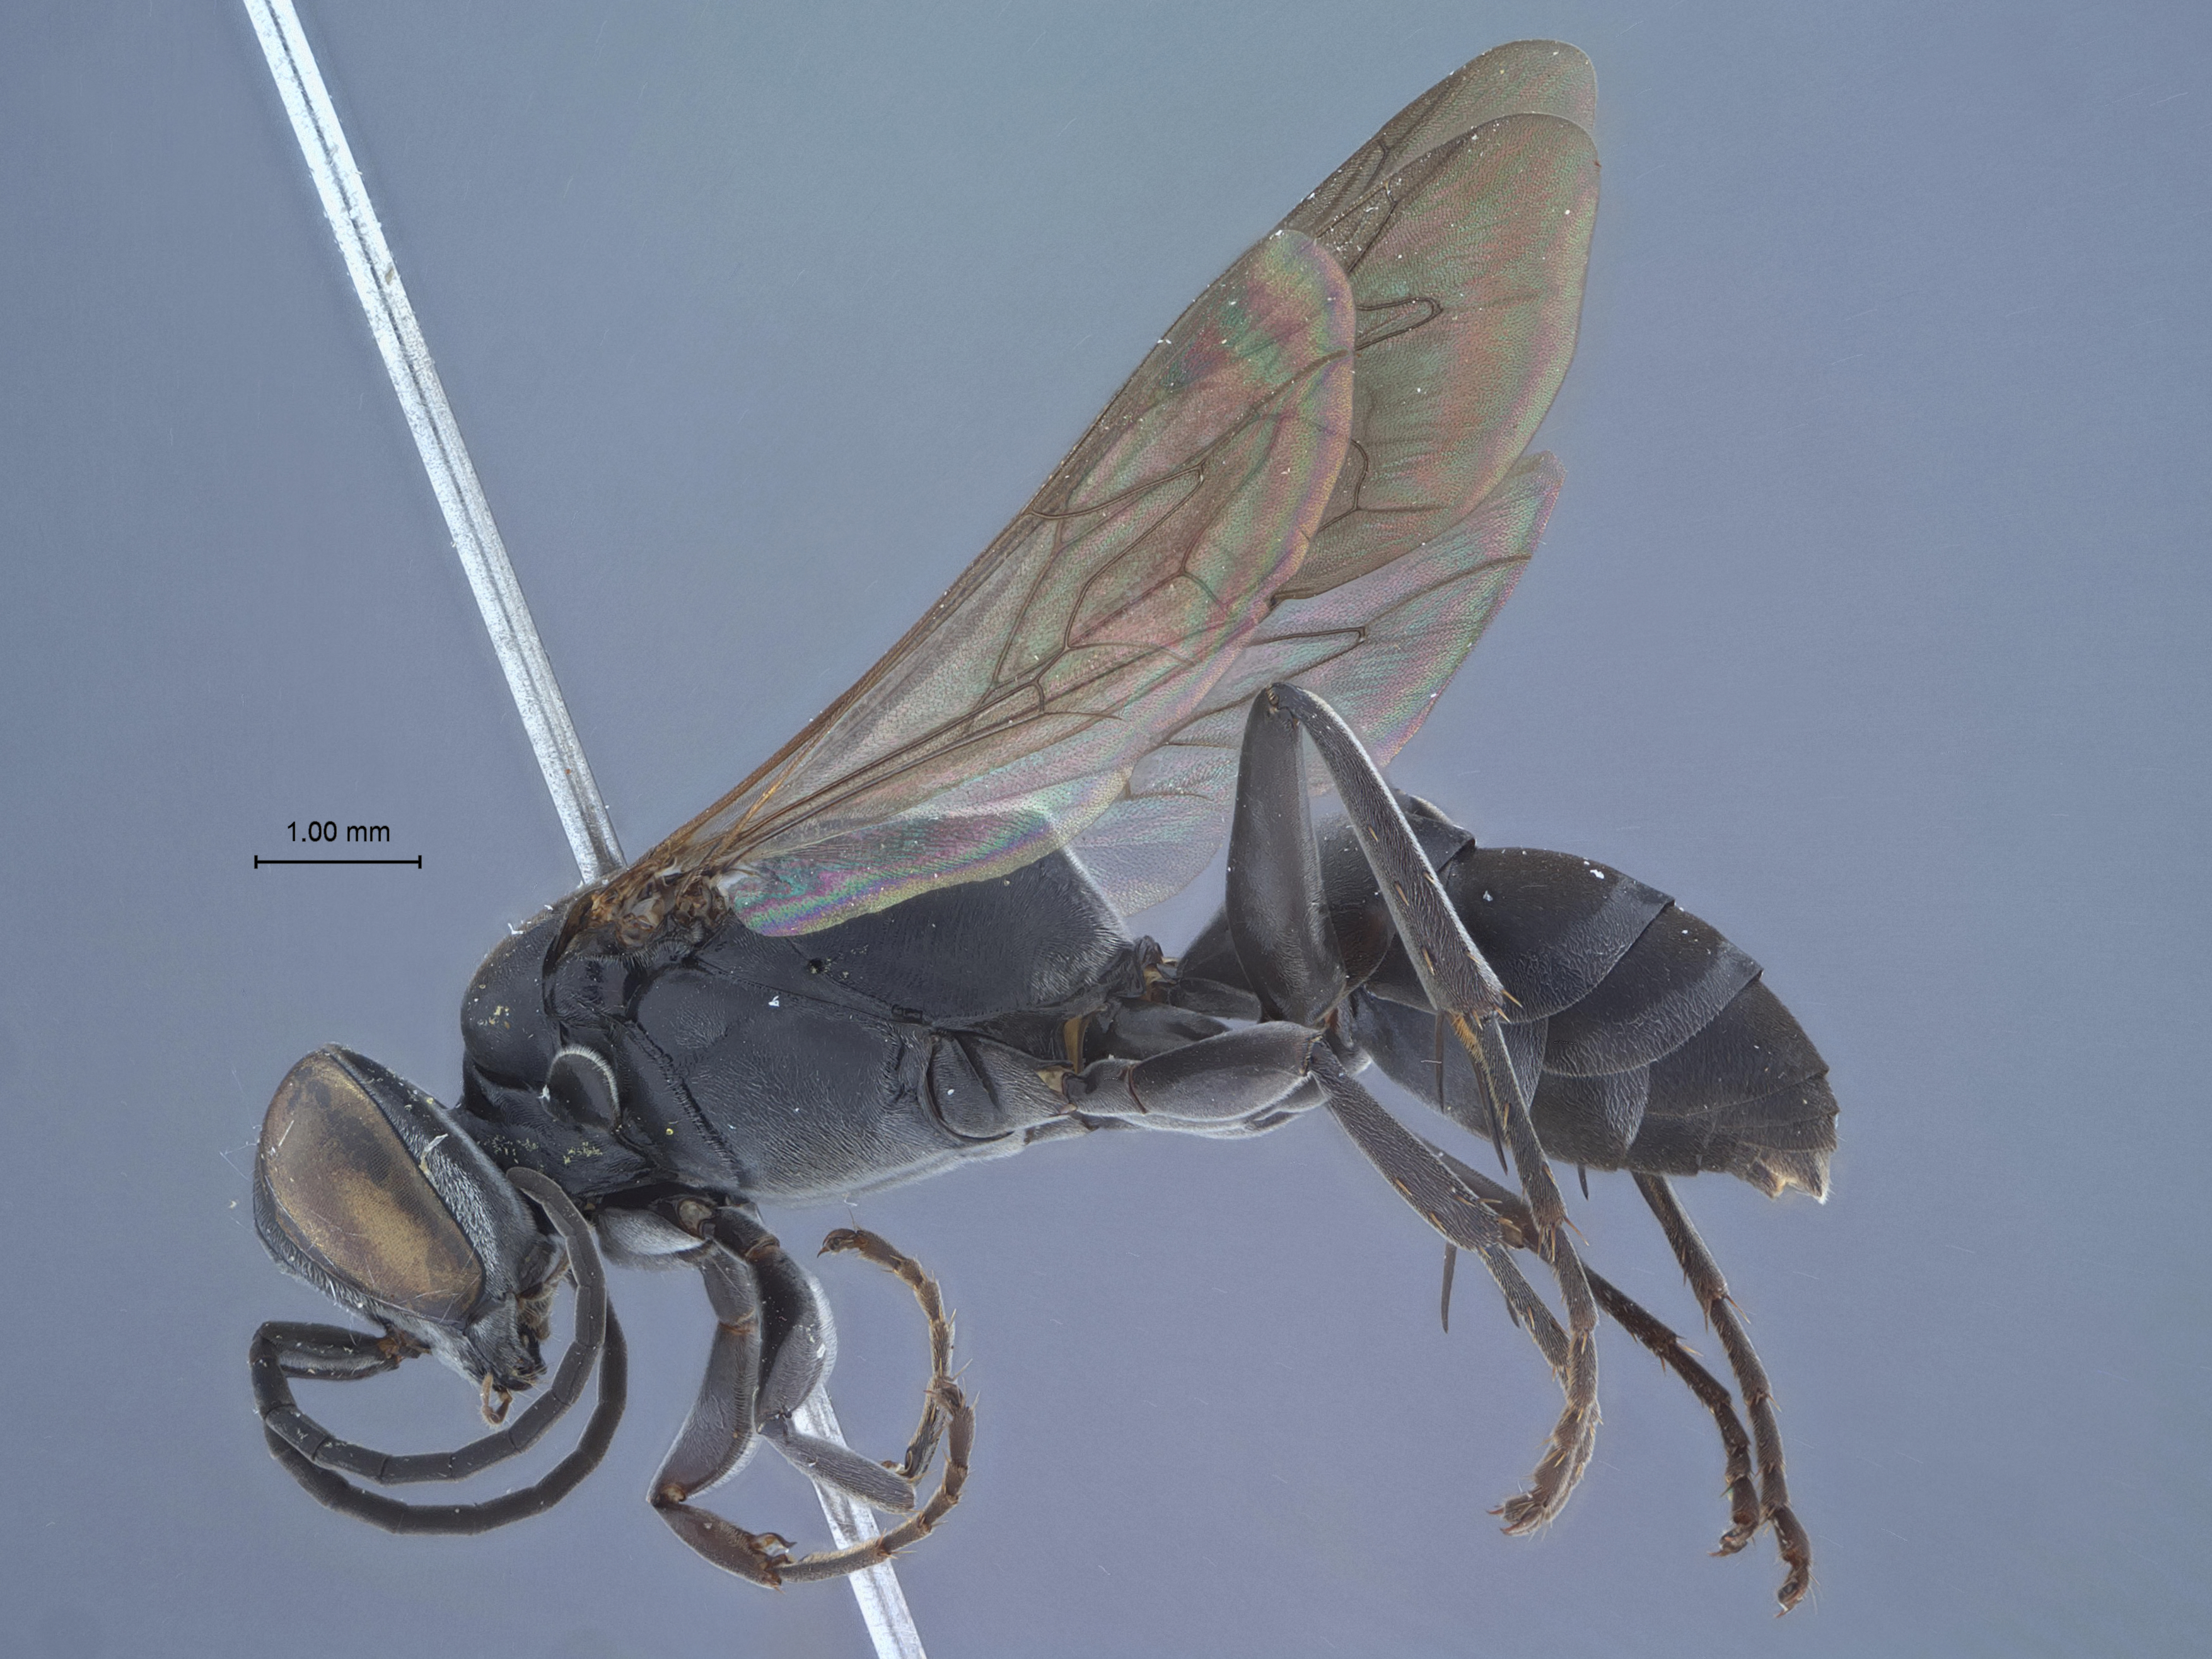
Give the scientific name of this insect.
Liris formosana
